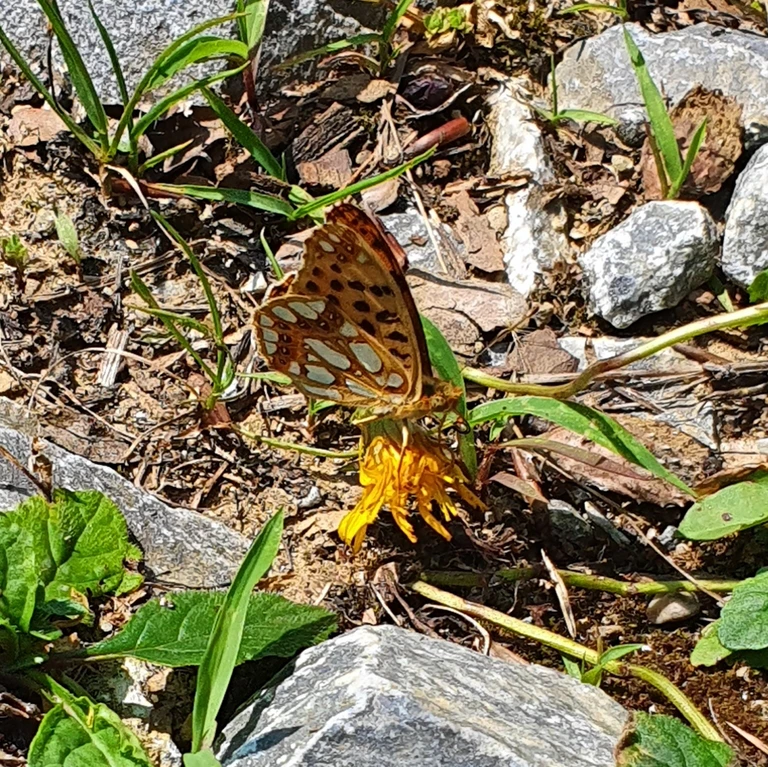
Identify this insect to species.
Issoria lathonia
